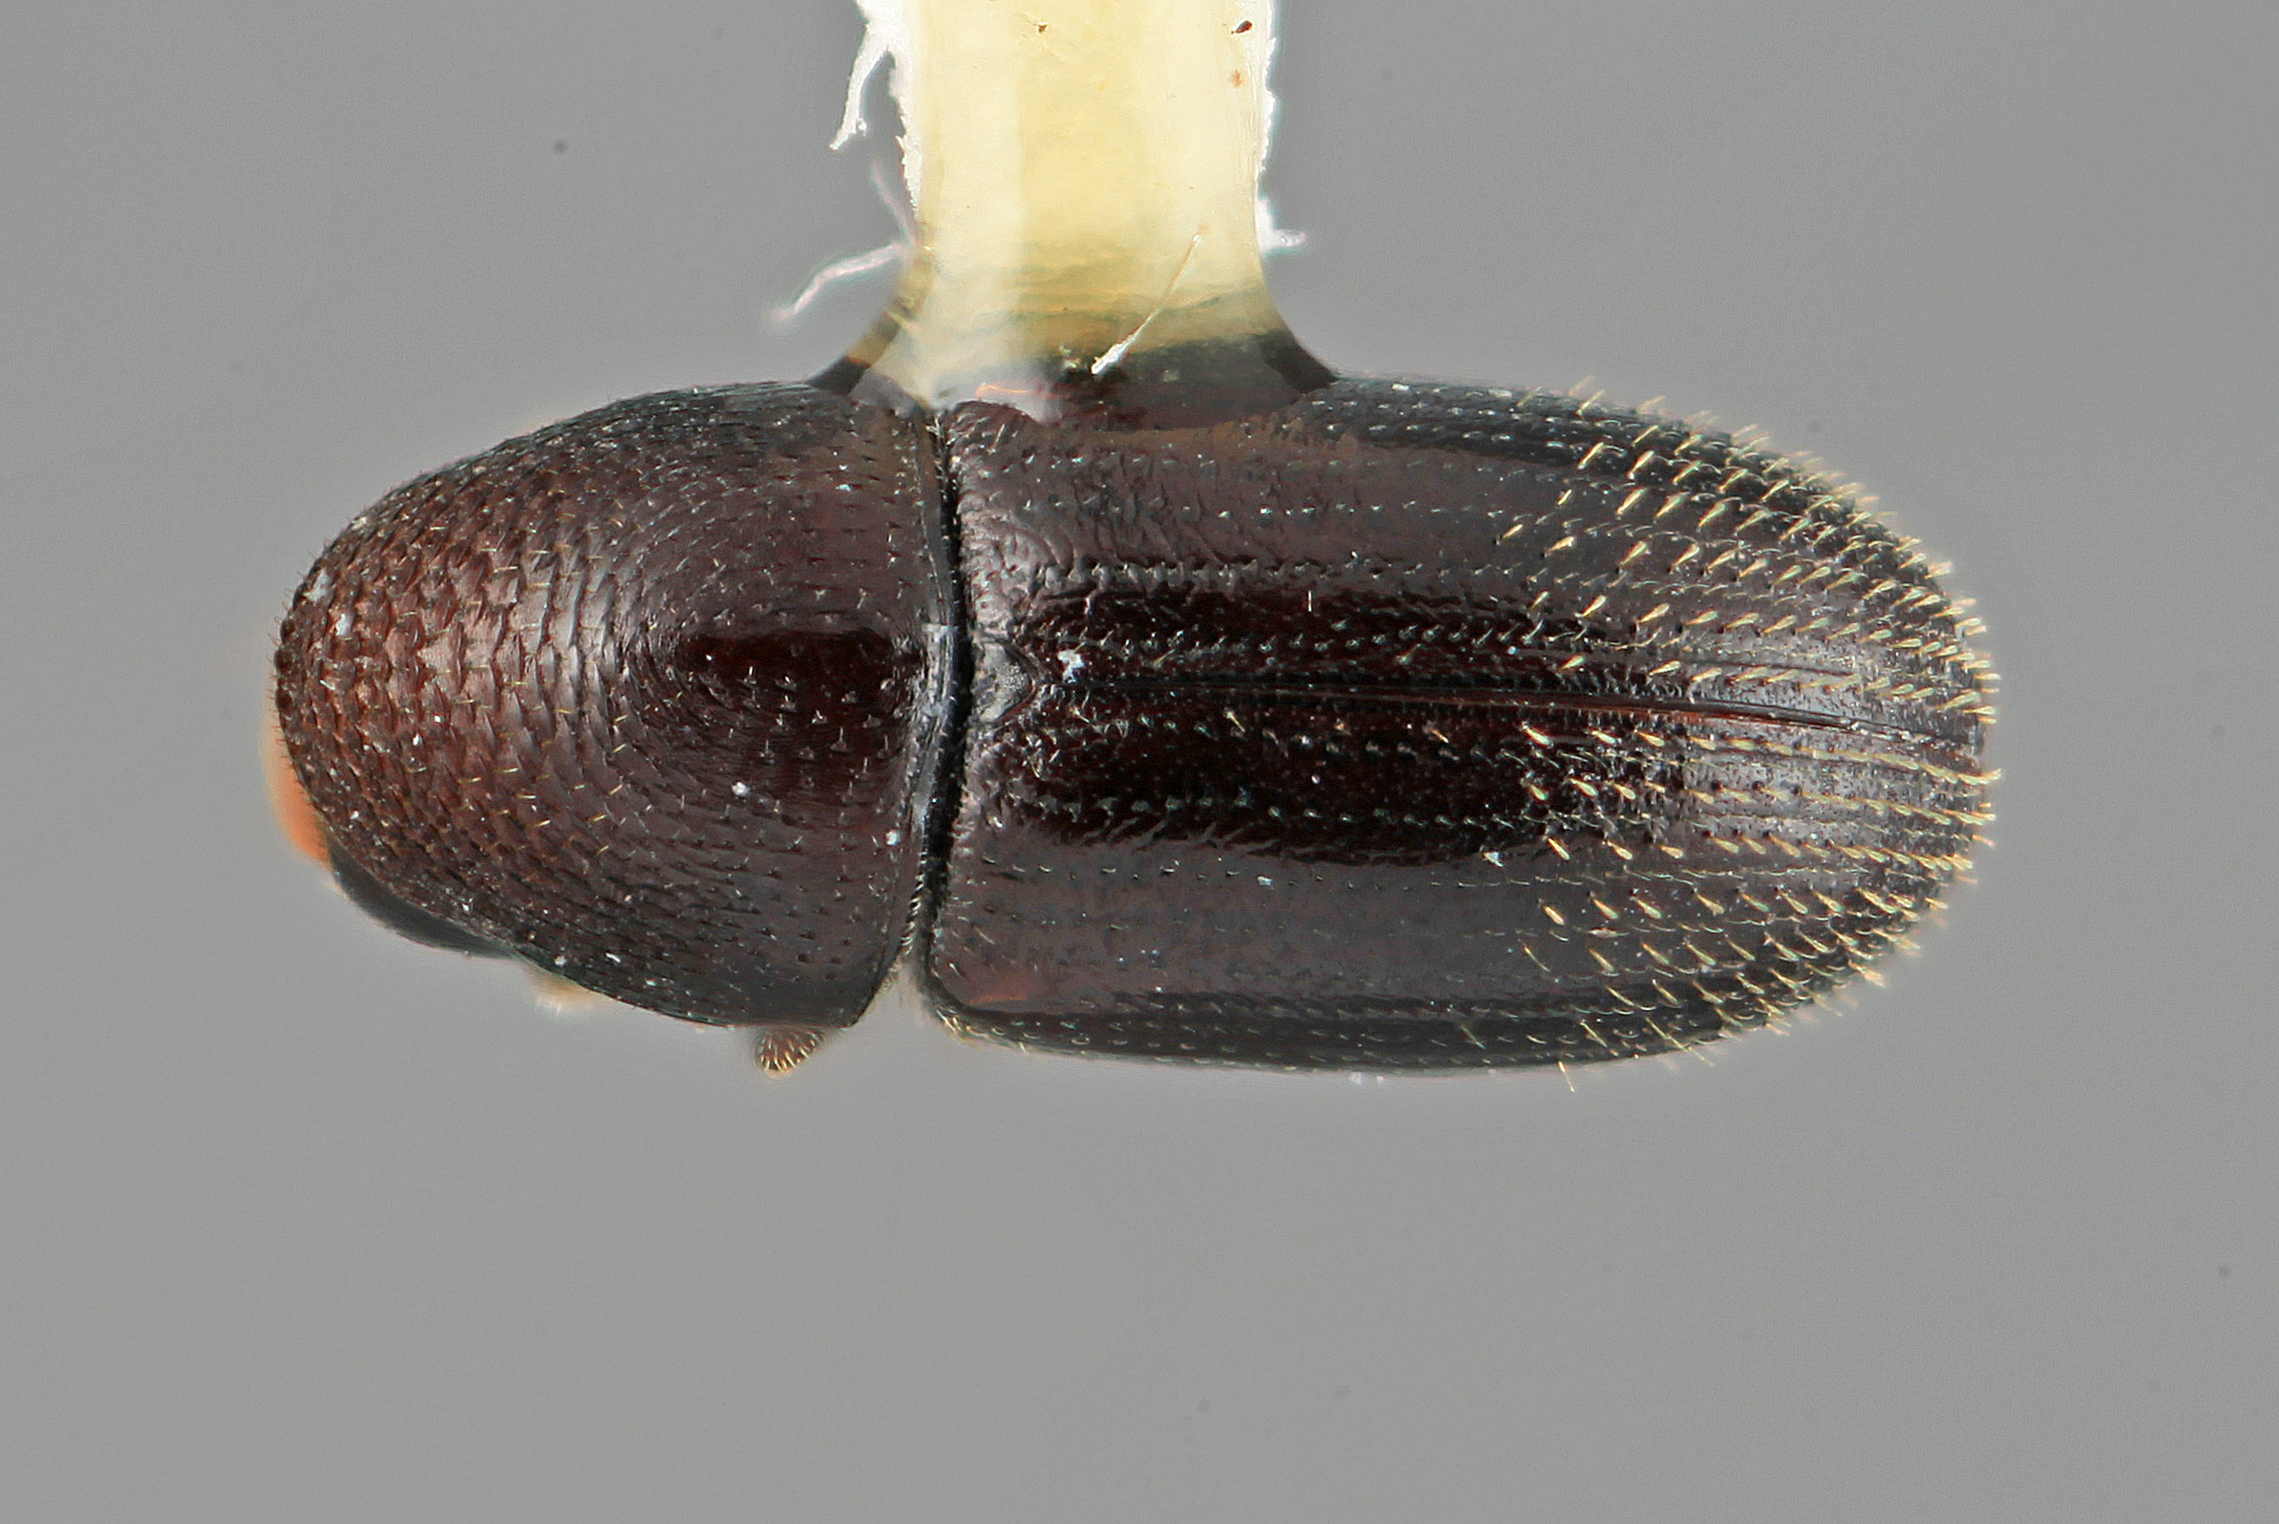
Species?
Araptus furvus
